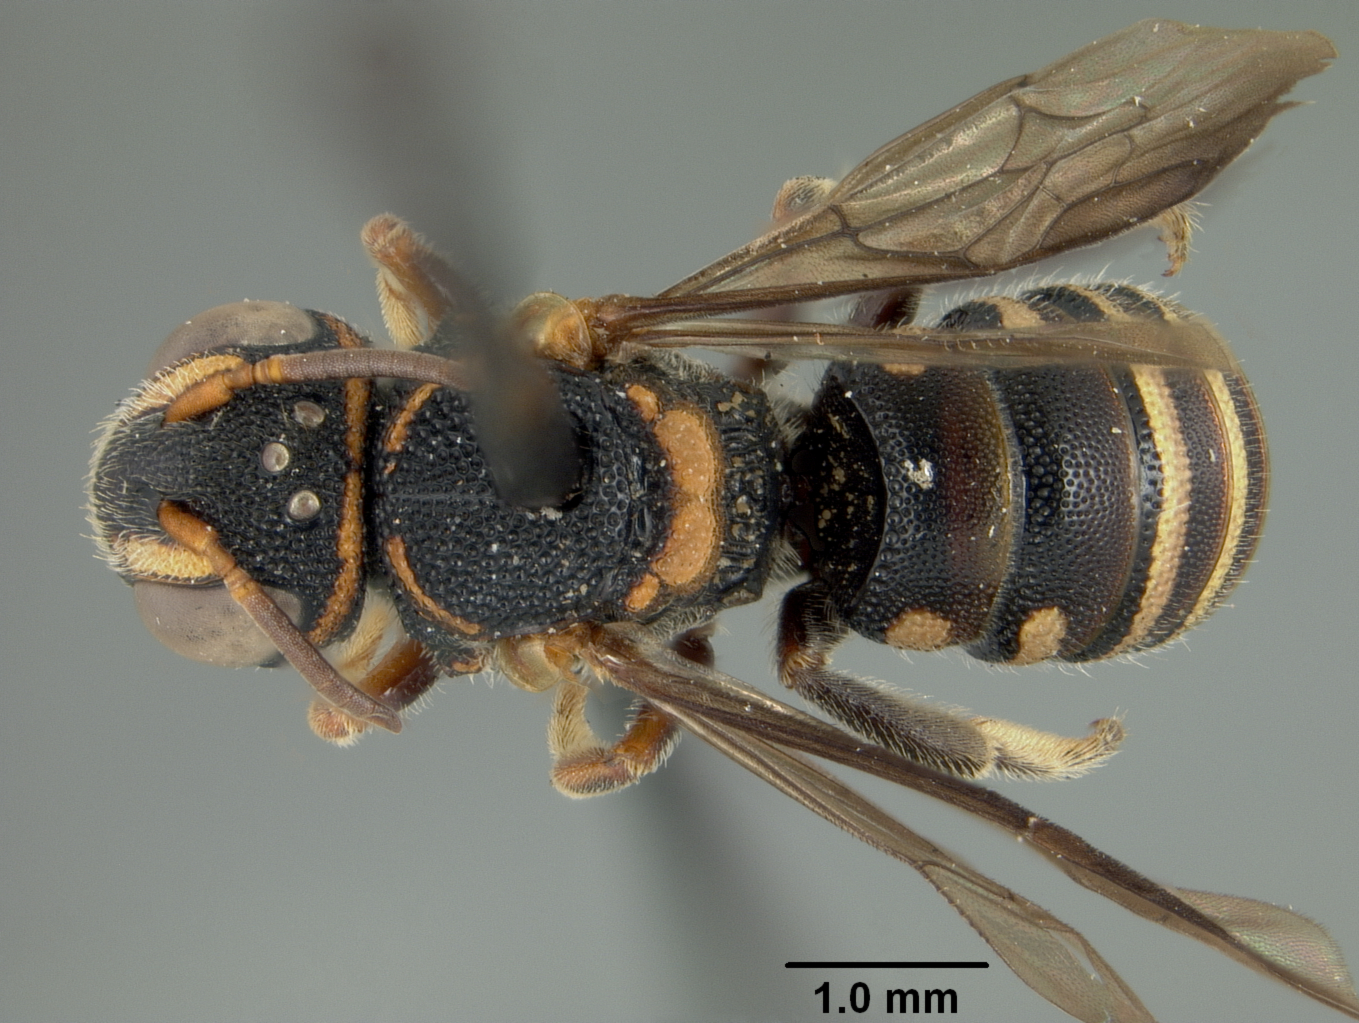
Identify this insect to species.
Dianthidium quadrimaculatum
